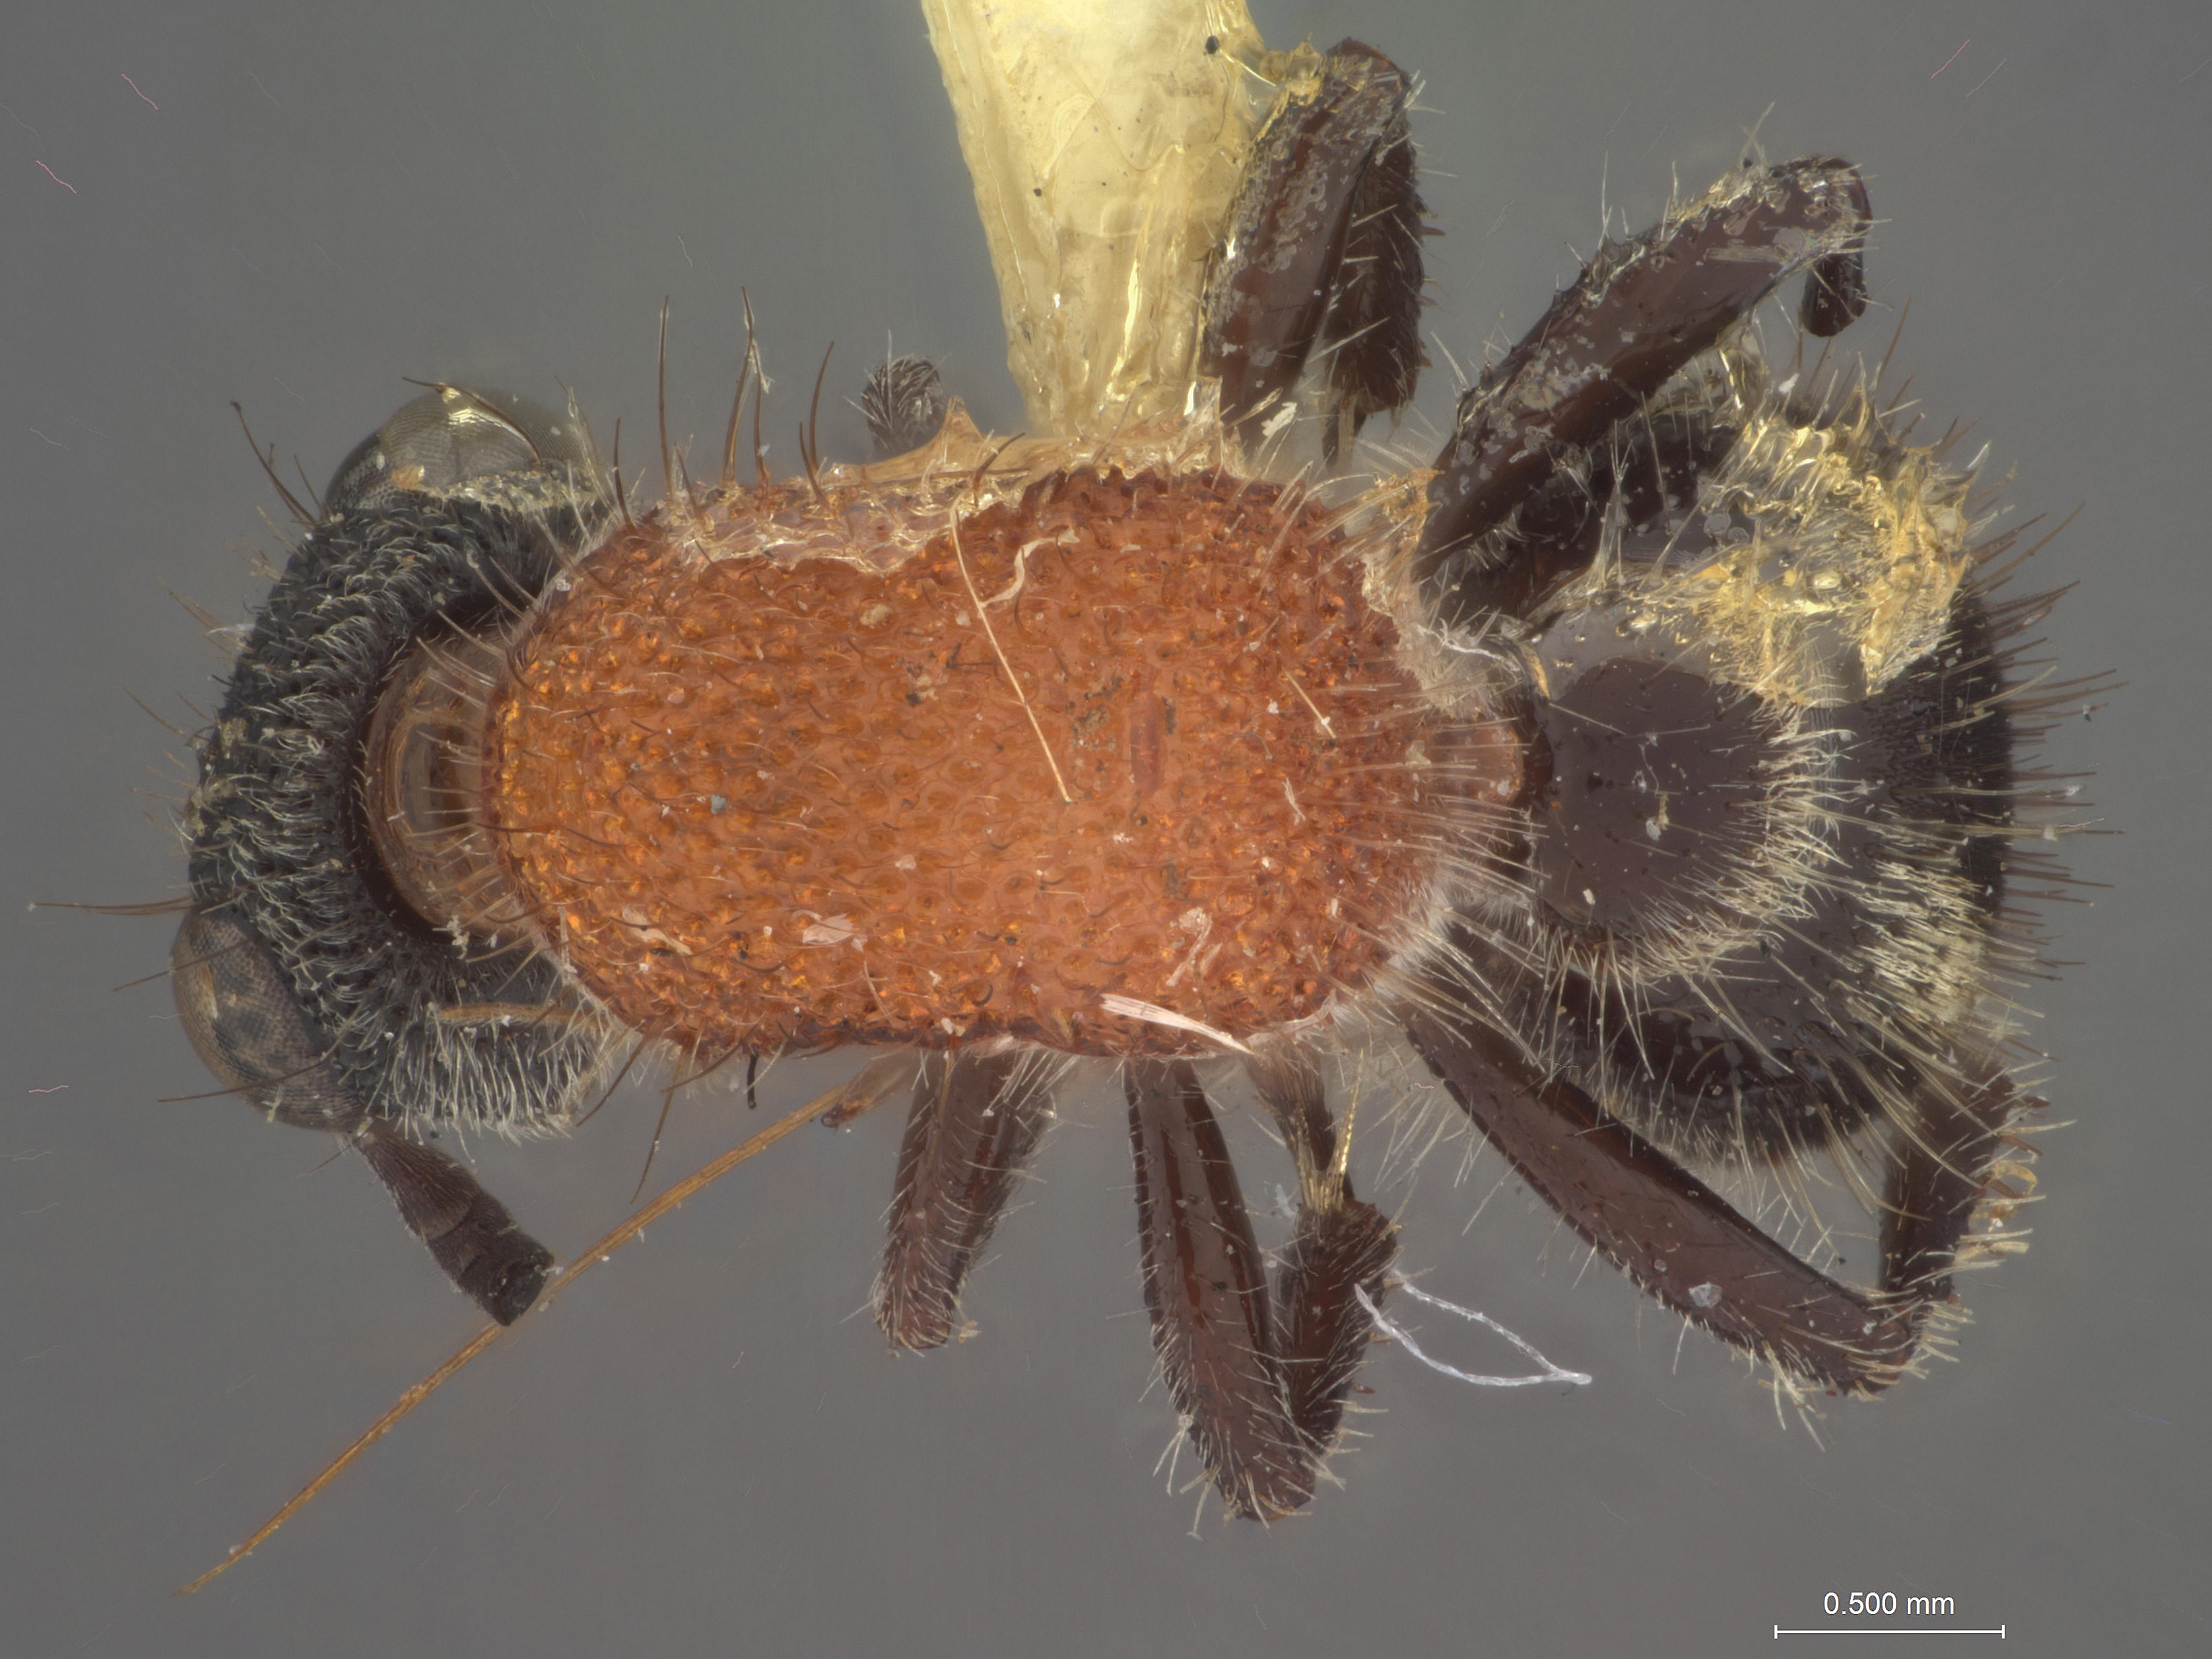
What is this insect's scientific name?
Timulla herse
